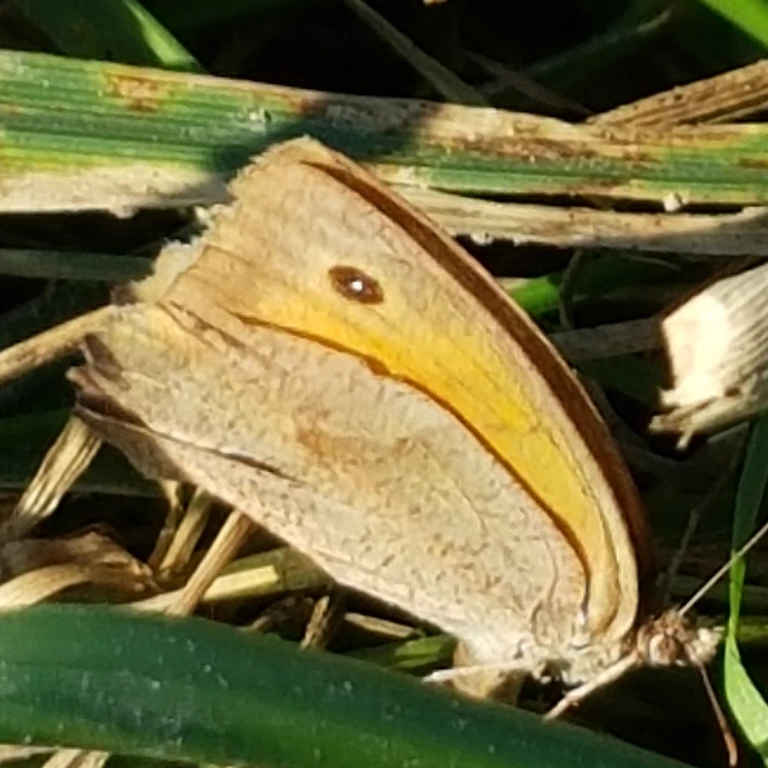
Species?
Maniola jurtina
